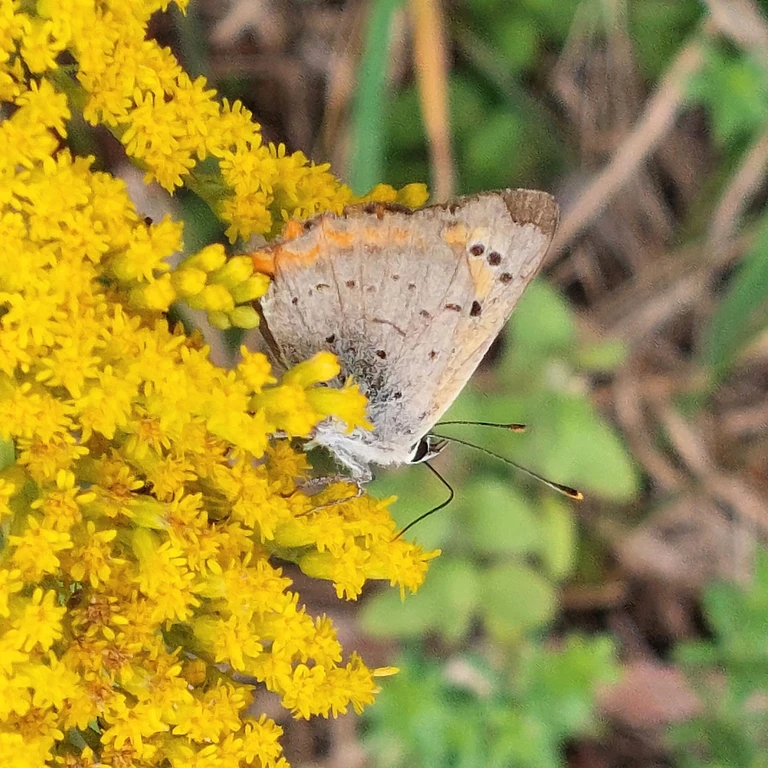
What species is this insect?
Lycaena phlaeas
